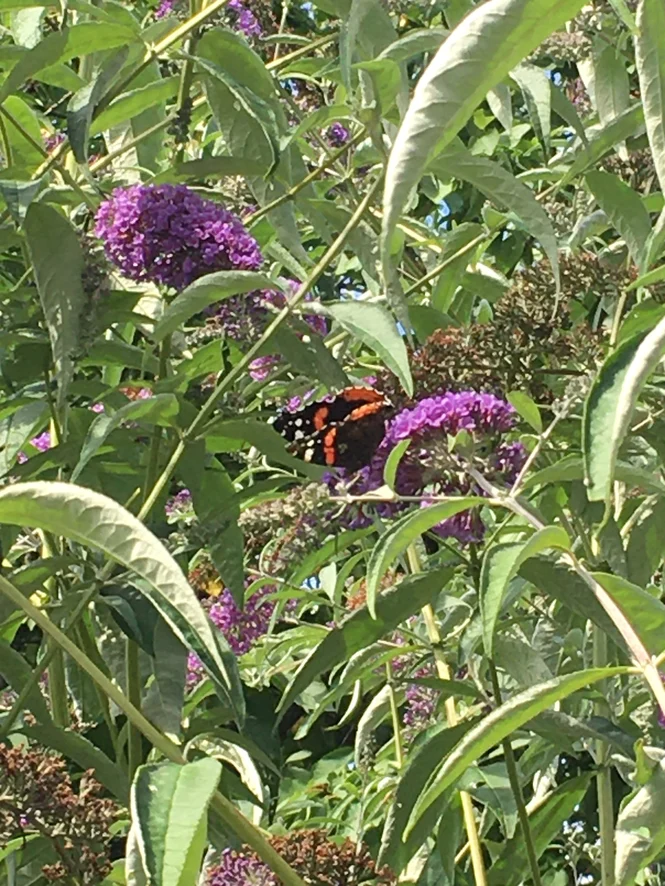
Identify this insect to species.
Vanessa atalanta
